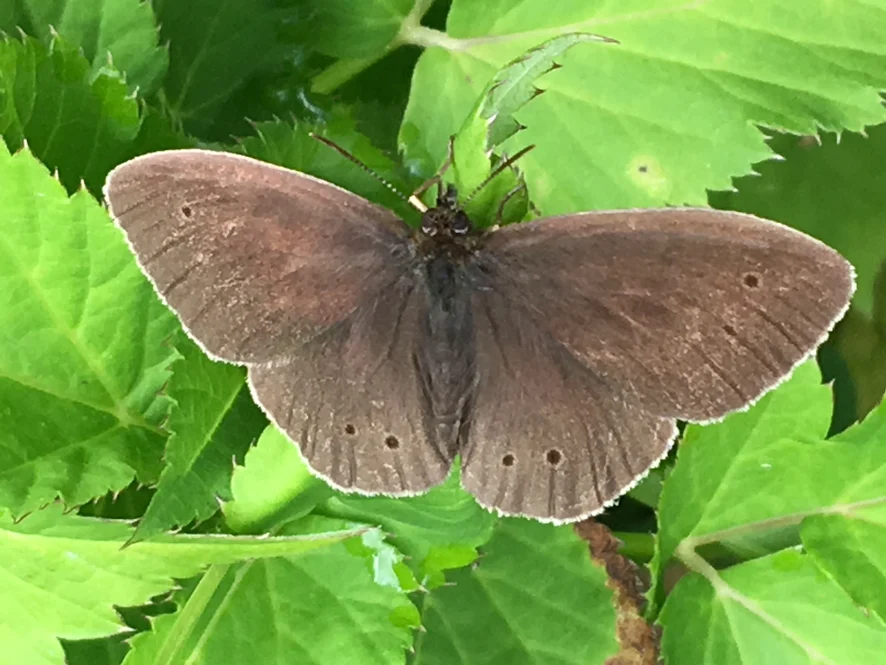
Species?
Aphantopus hyperantus
